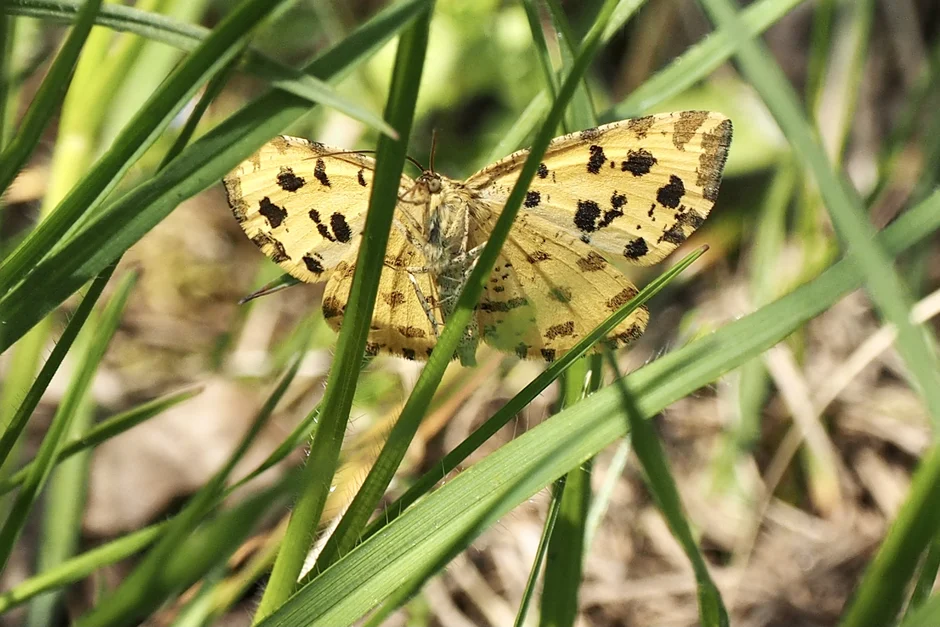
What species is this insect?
Pseudopanthera macularia
